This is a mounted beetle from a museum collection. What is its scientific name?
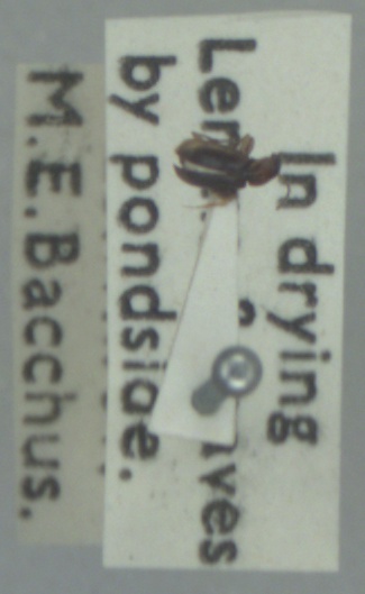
Acupalpus dubius
